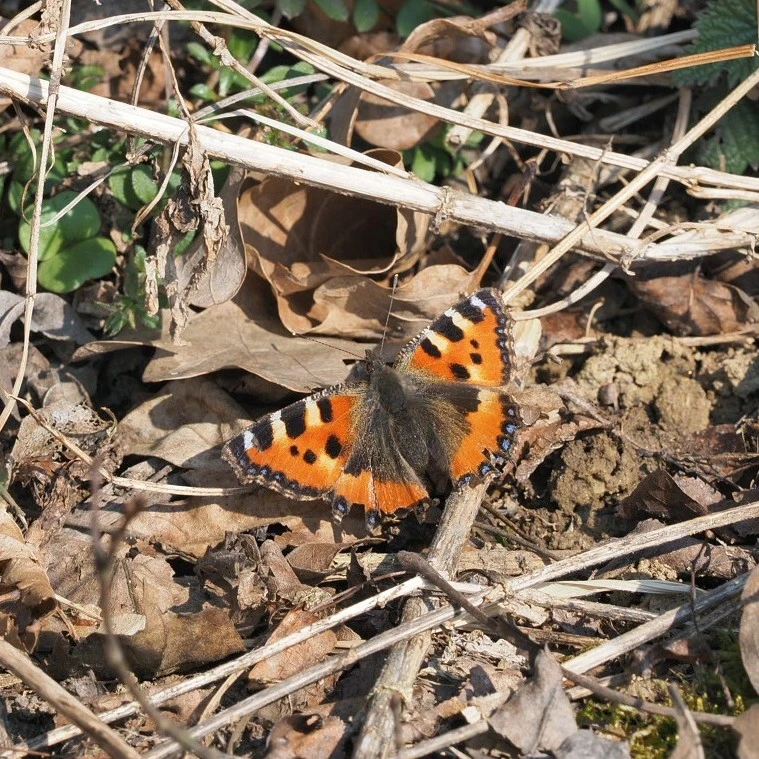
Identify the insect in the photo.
Aglais urticae
